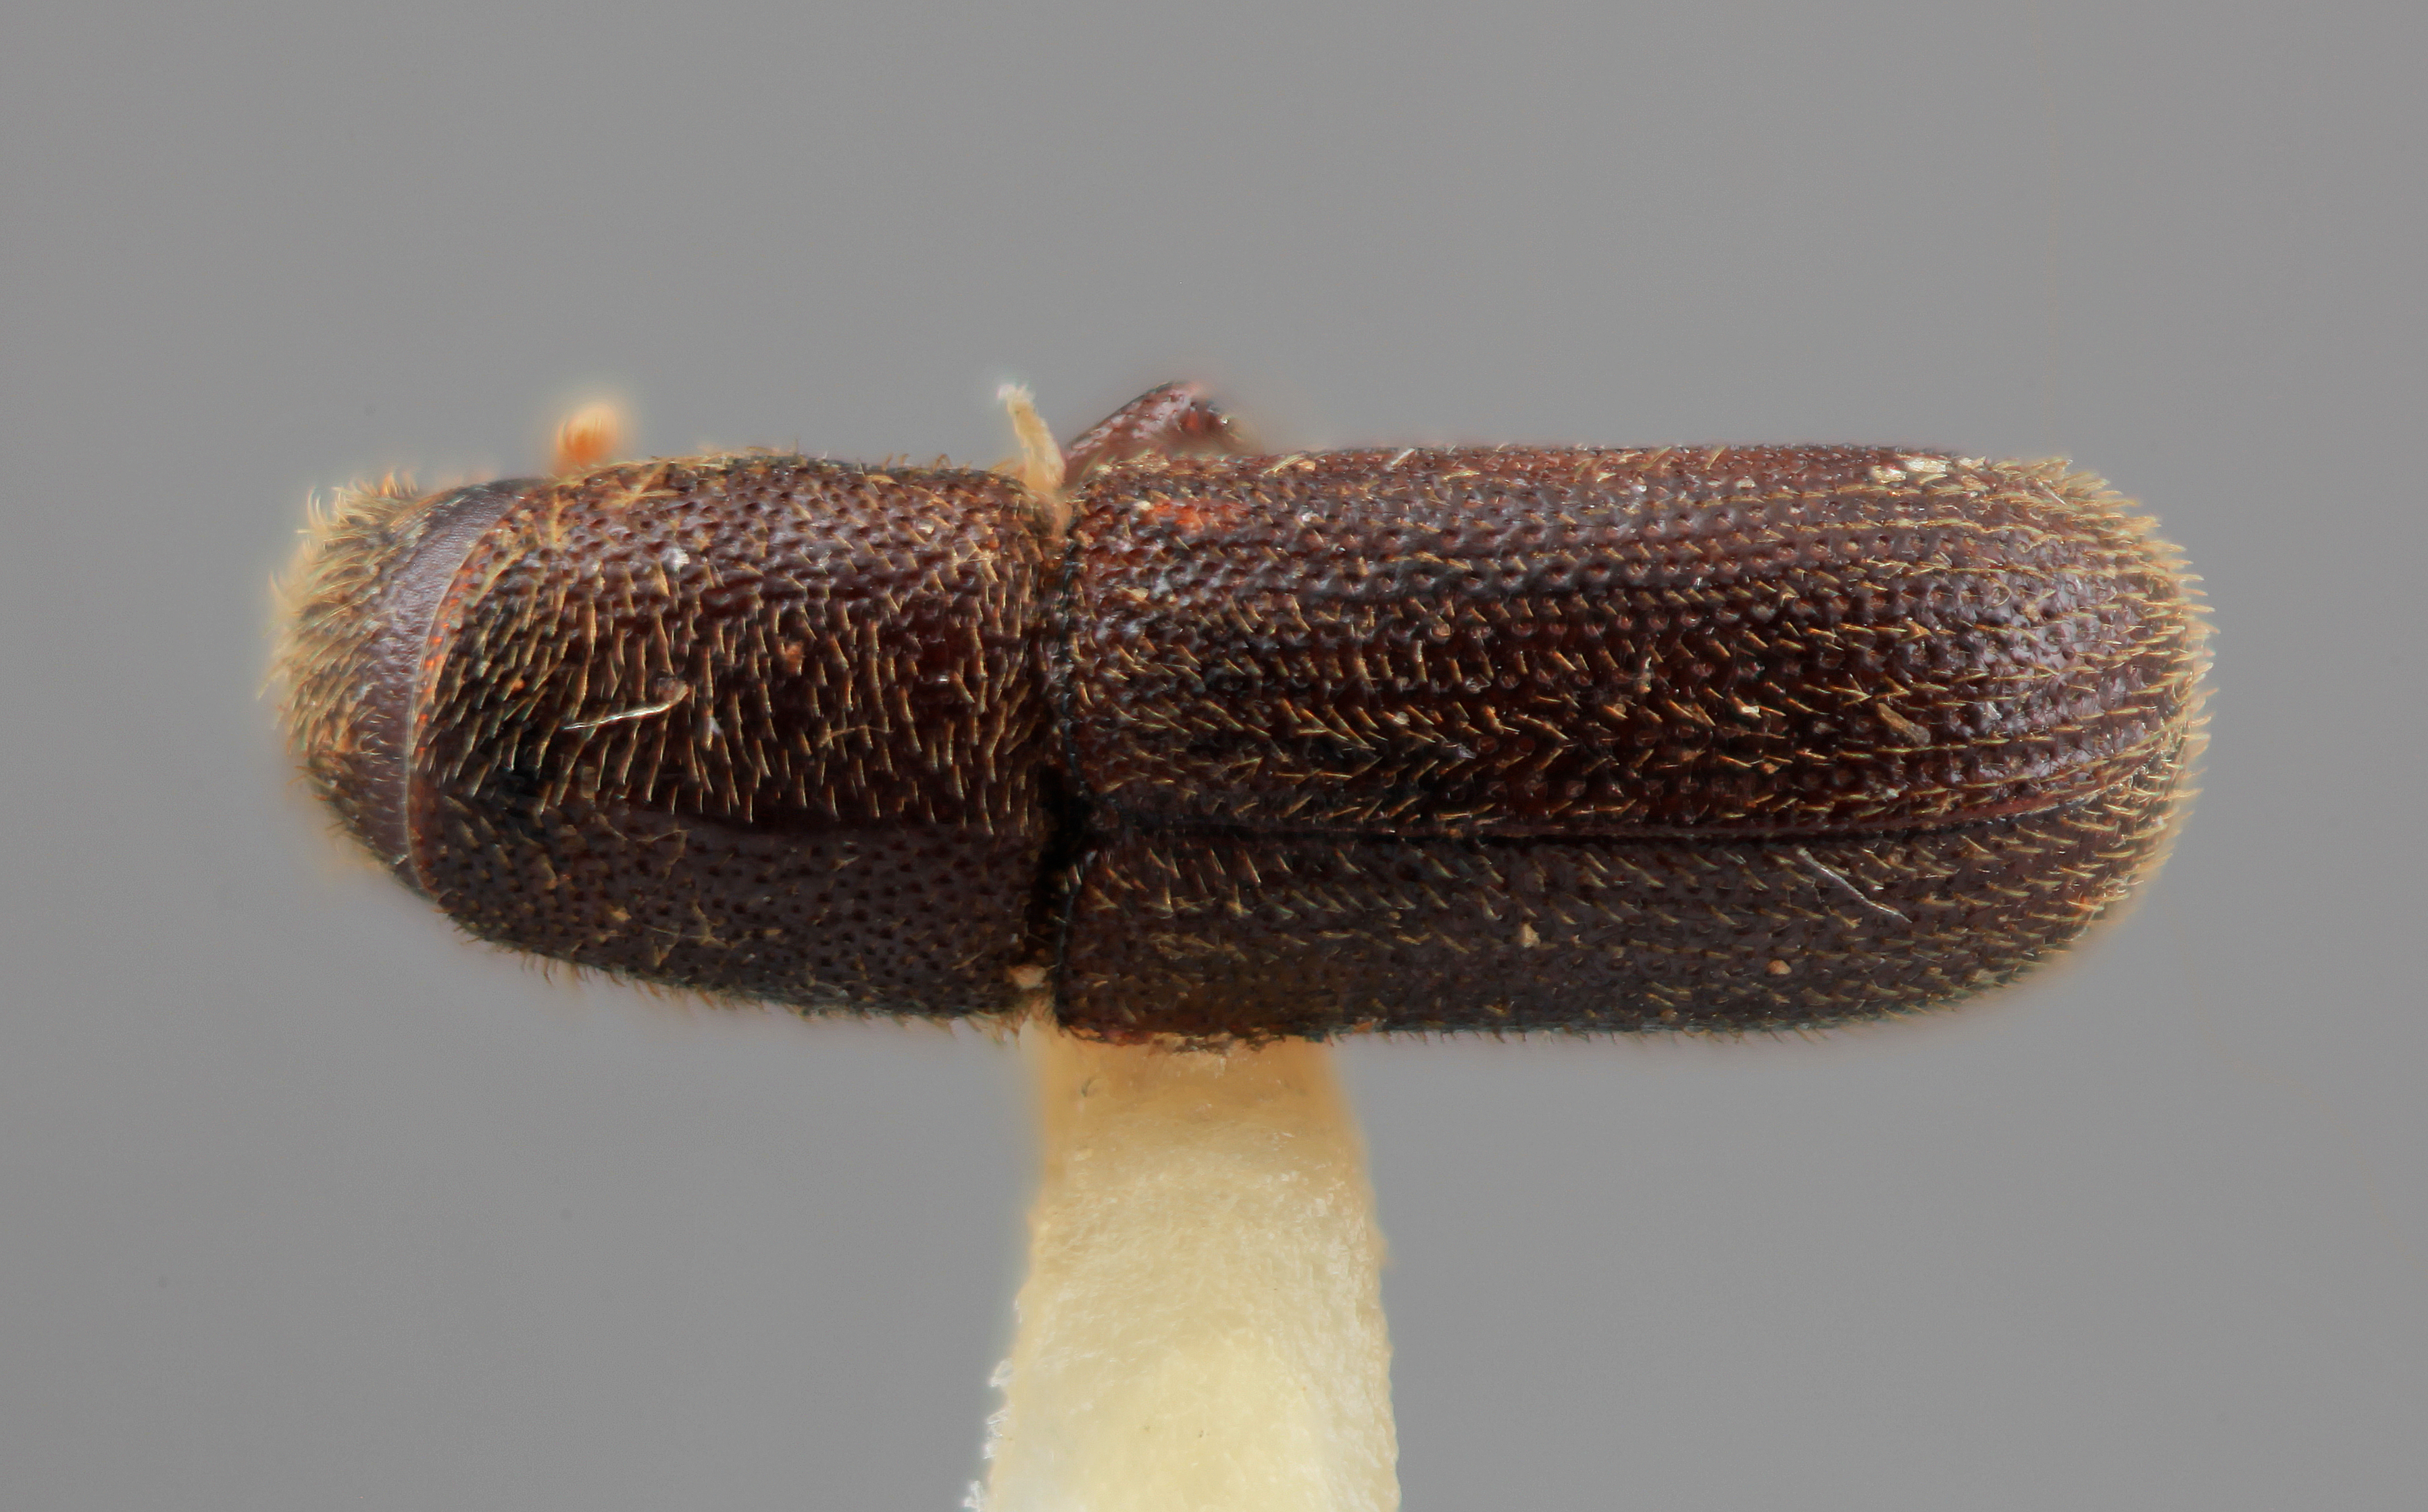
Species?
Hylurgus indicus
